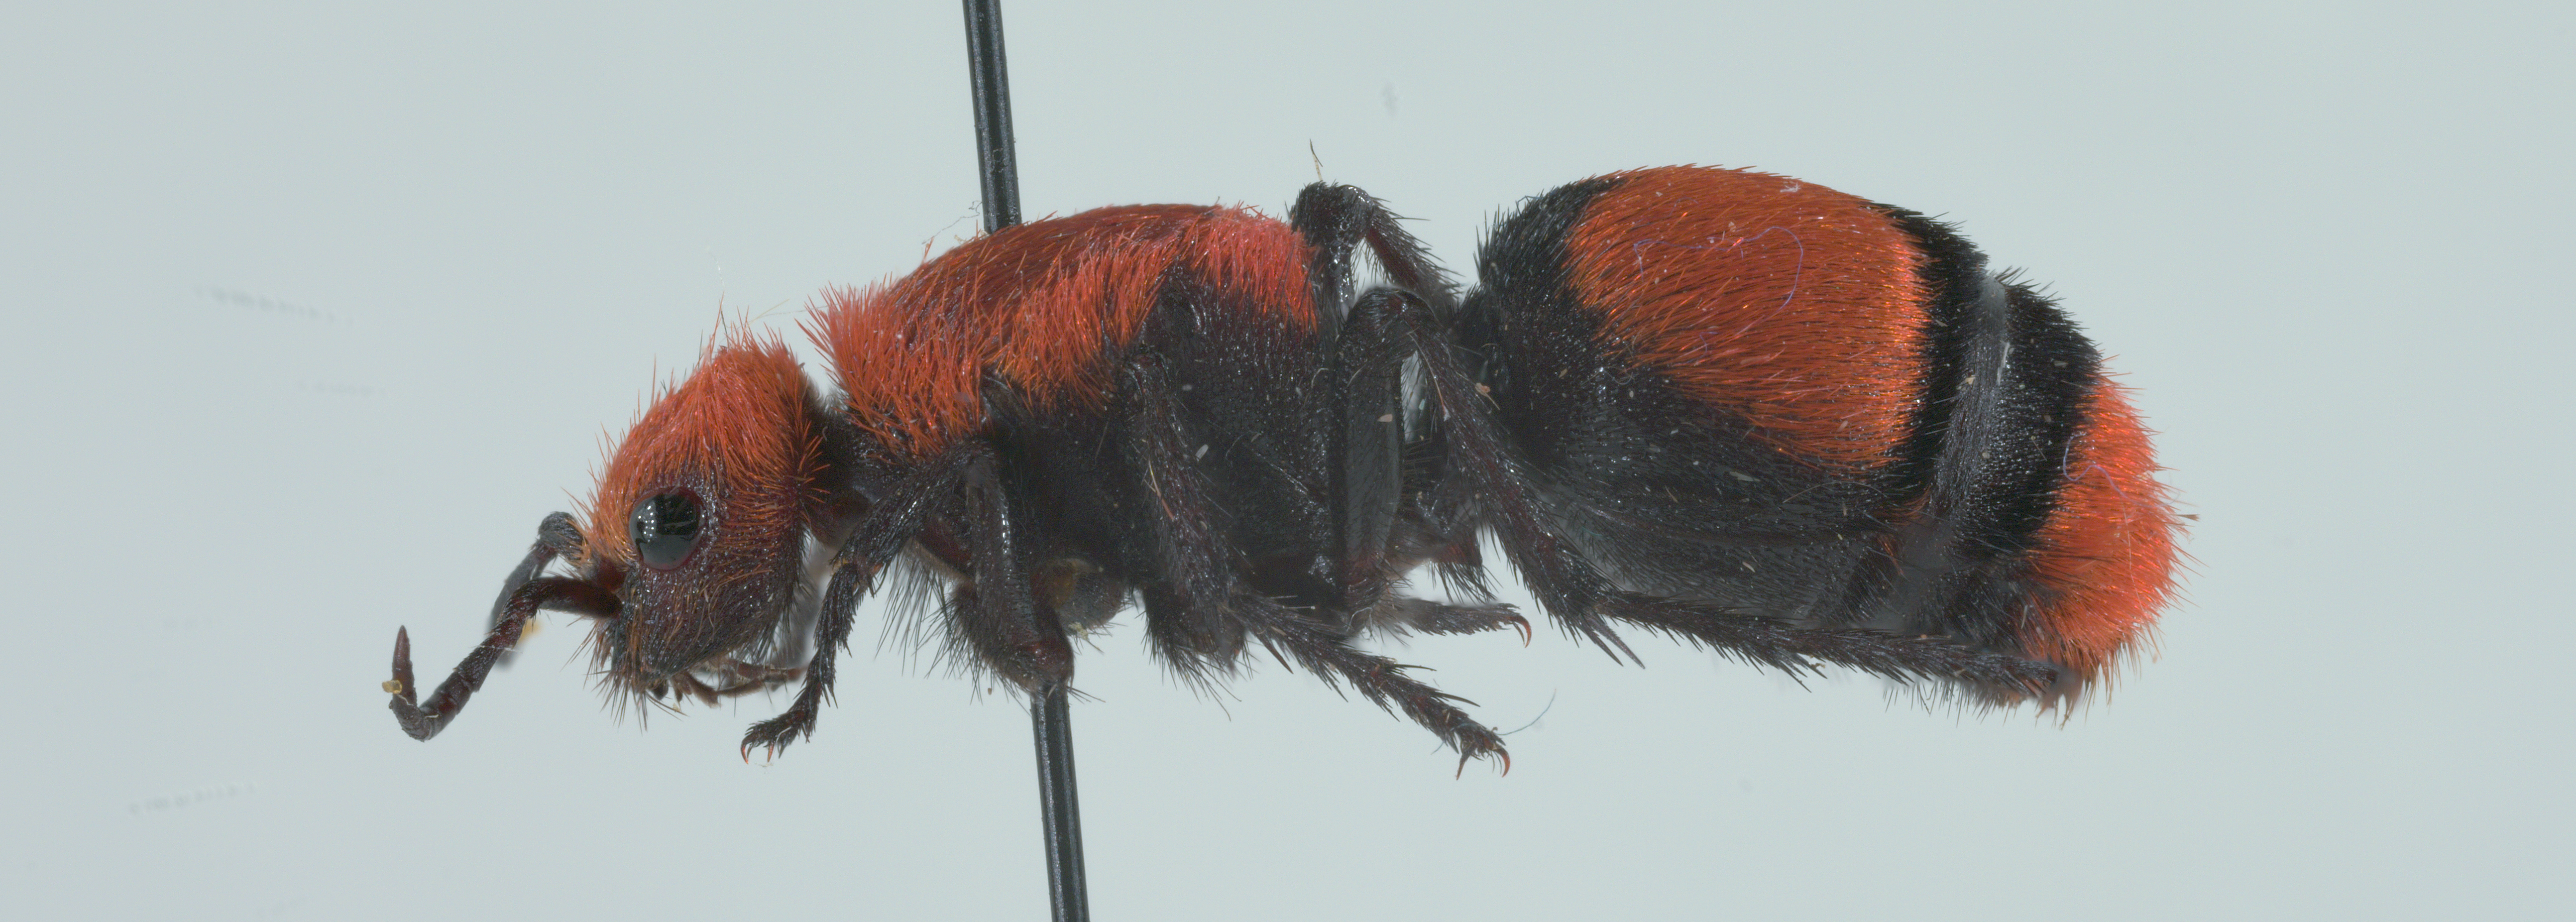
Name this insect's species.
Dasymutilla occidentalis
